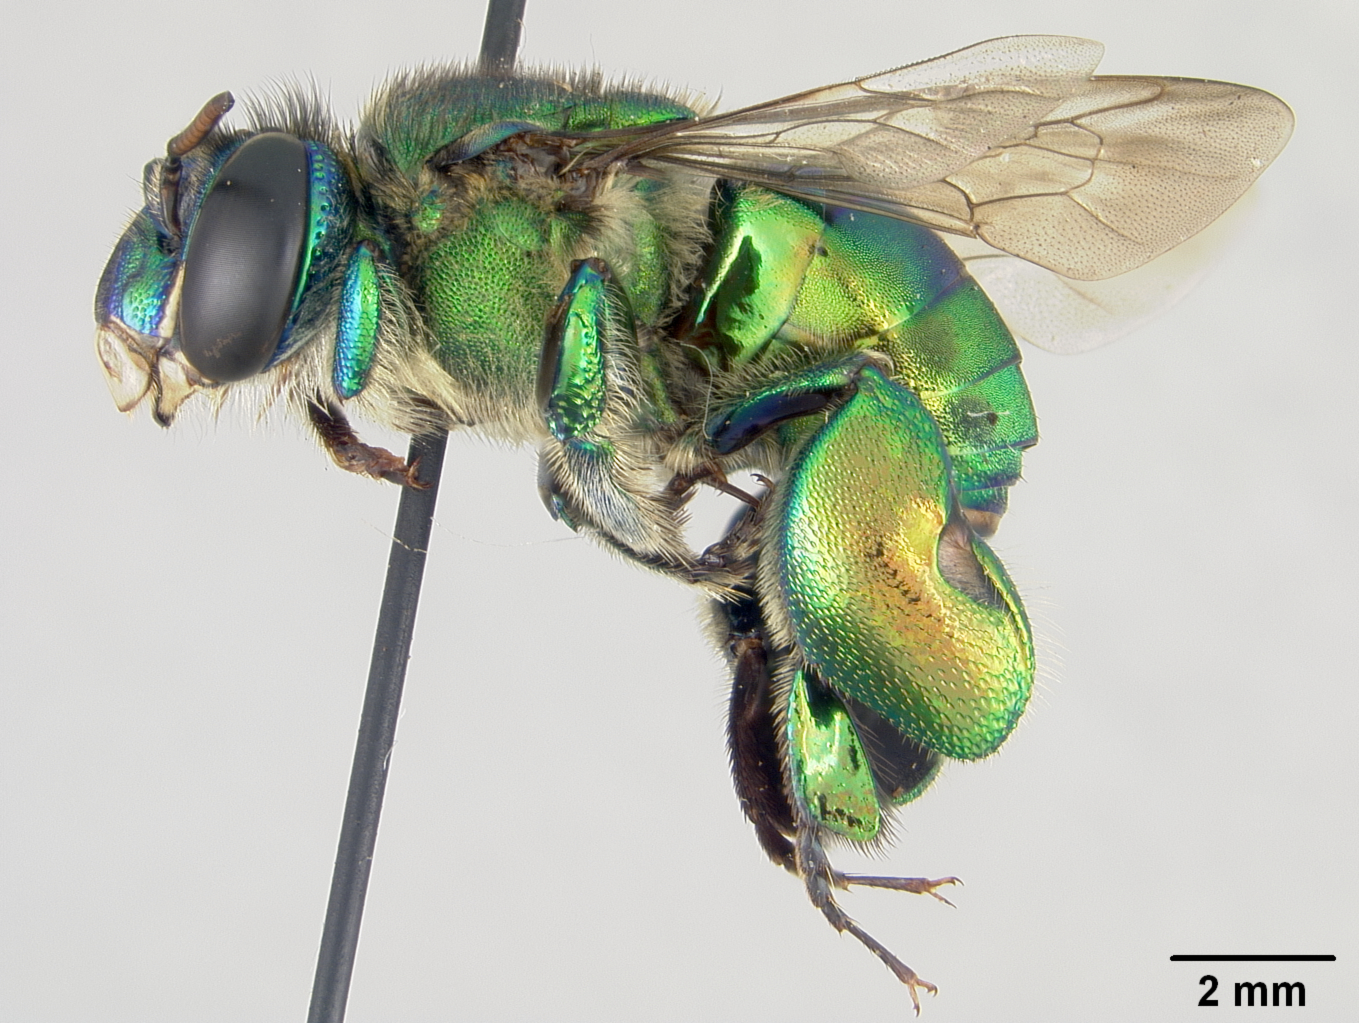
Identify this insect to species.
Euglossa magnipes
